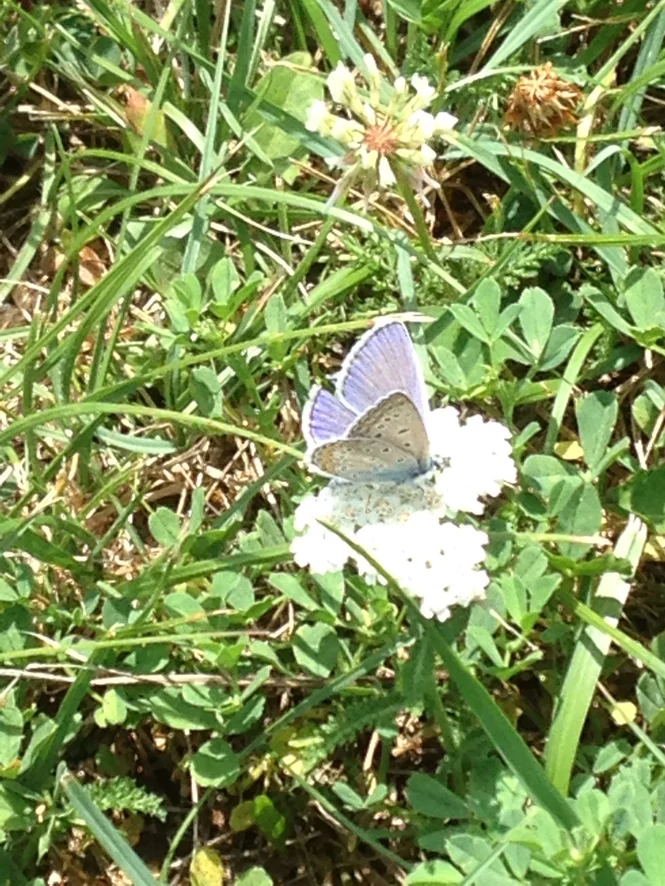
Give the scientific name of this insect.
Polyommatus icarus
